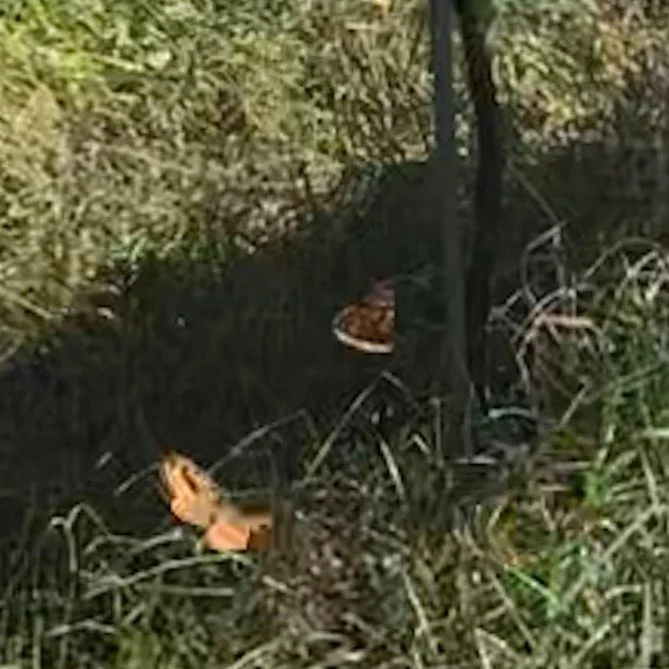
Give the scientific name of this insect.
Lasiommata megera (also Pararge megera)
